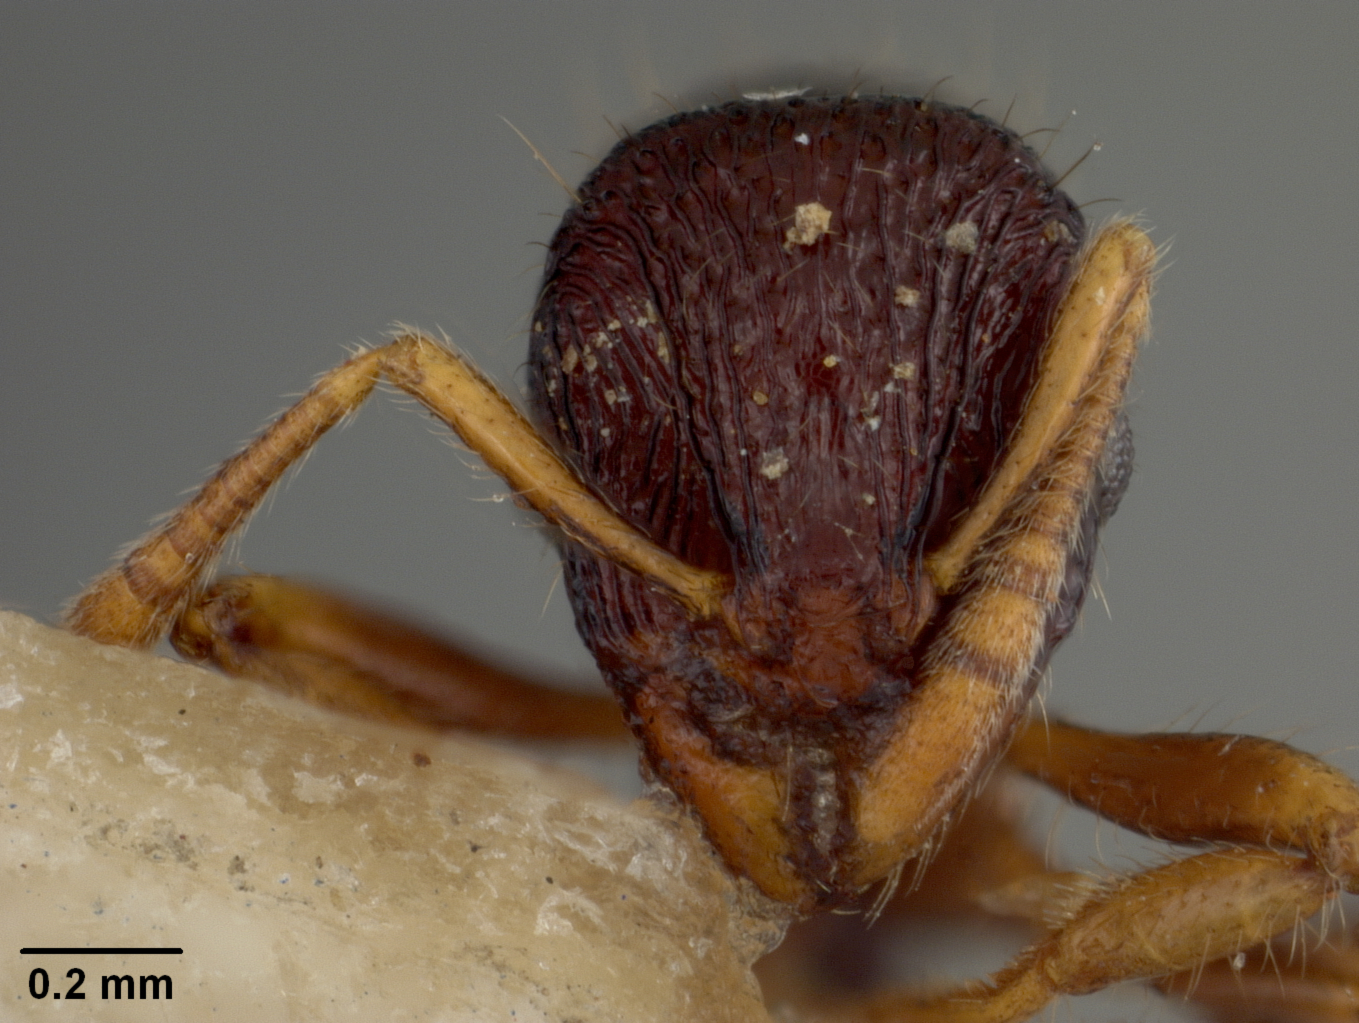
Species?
Rogeria rugosa
